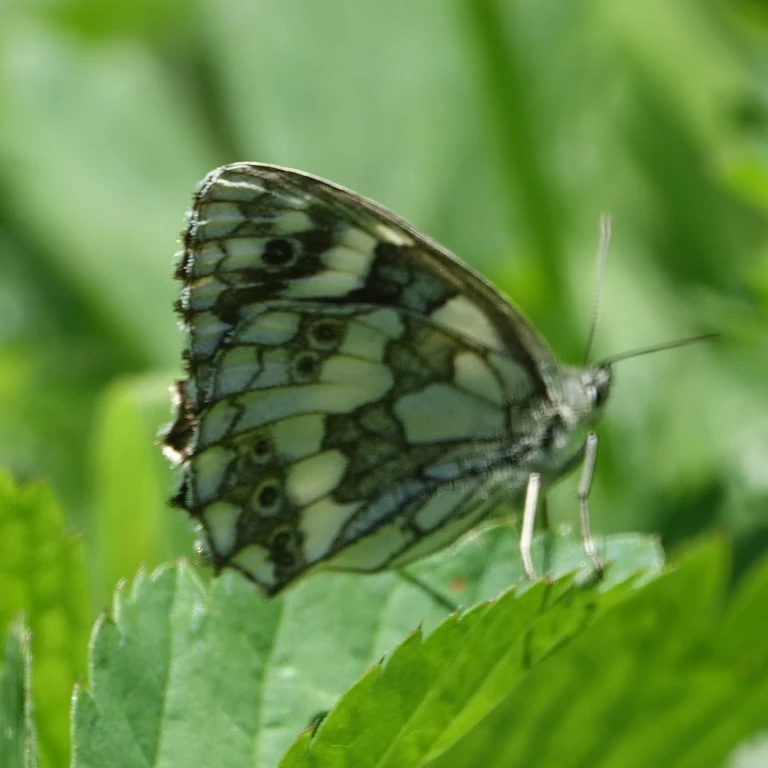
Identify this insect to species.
Melanargia galathea
